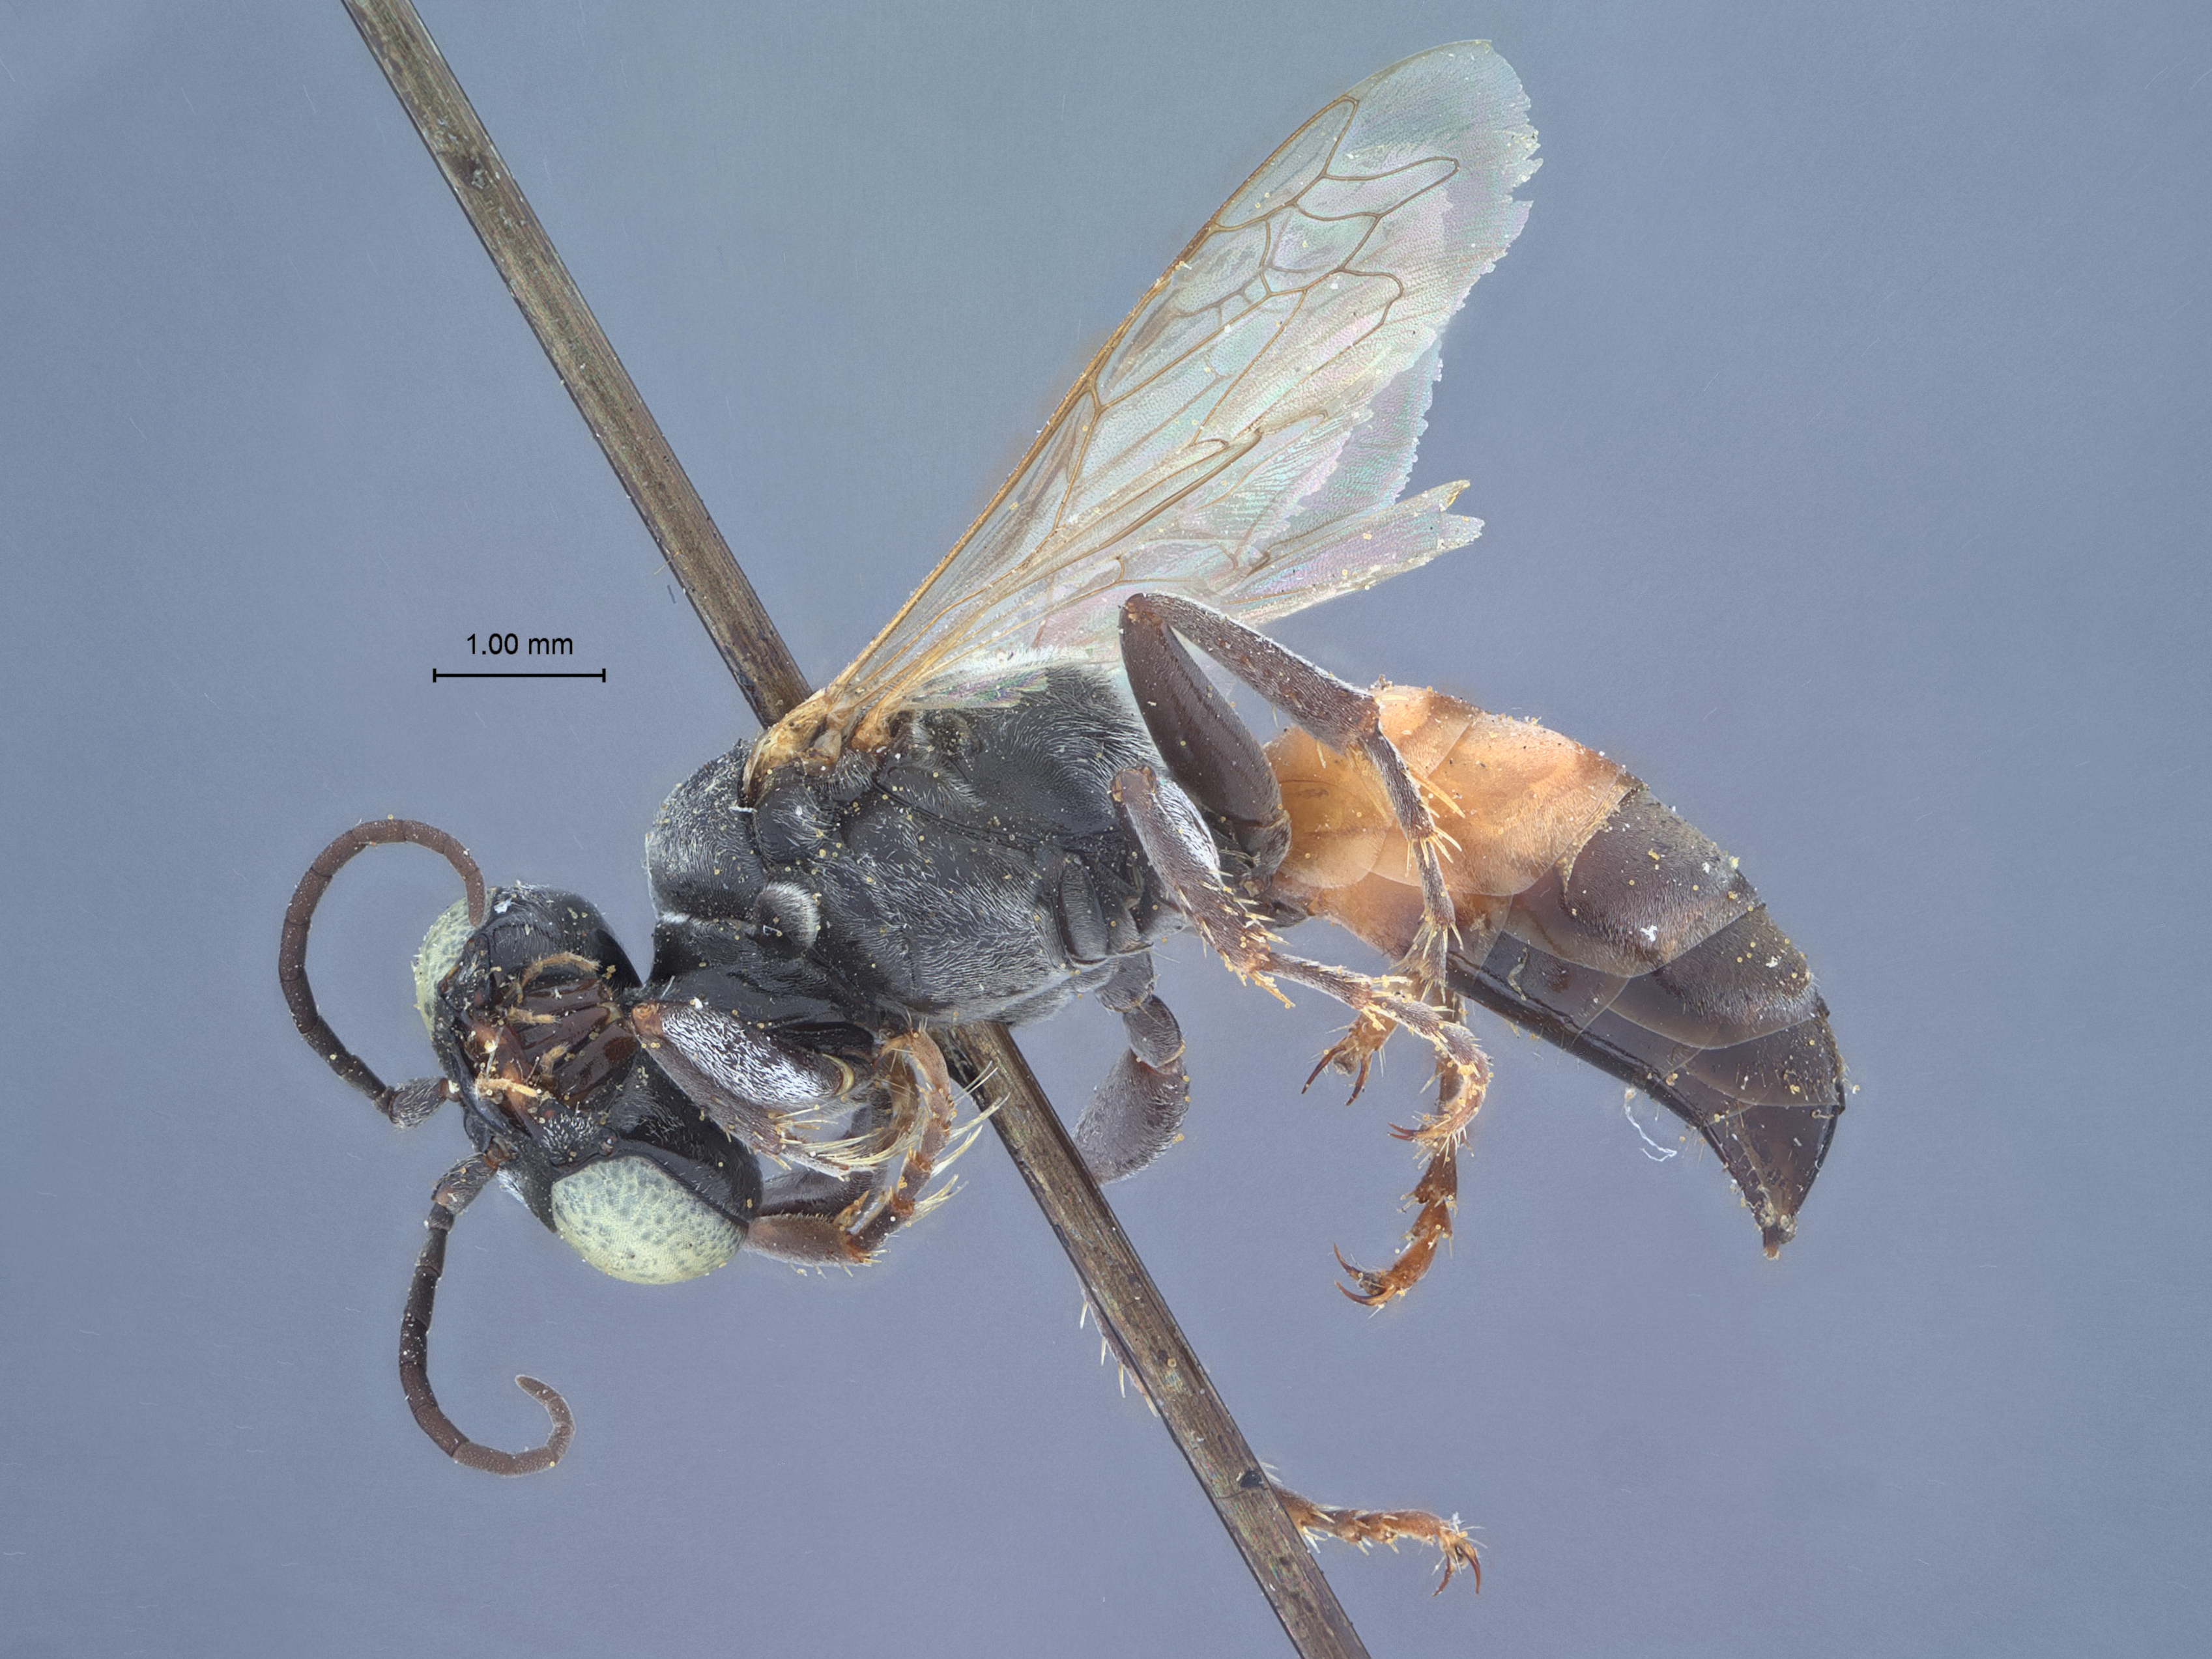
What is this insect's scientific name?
Tachysphex johnsoni
